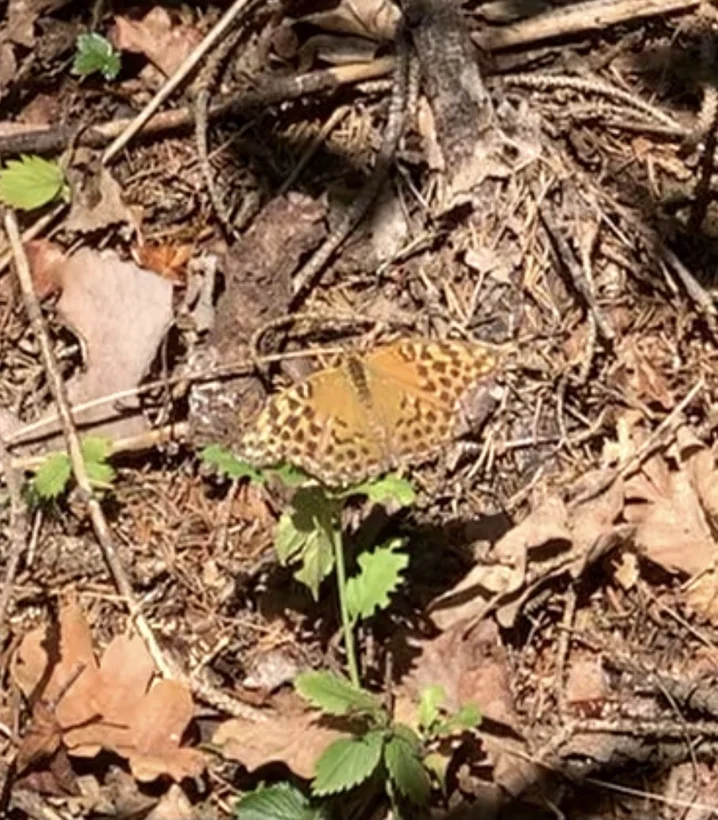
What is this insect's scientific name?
Argynnis paphia
